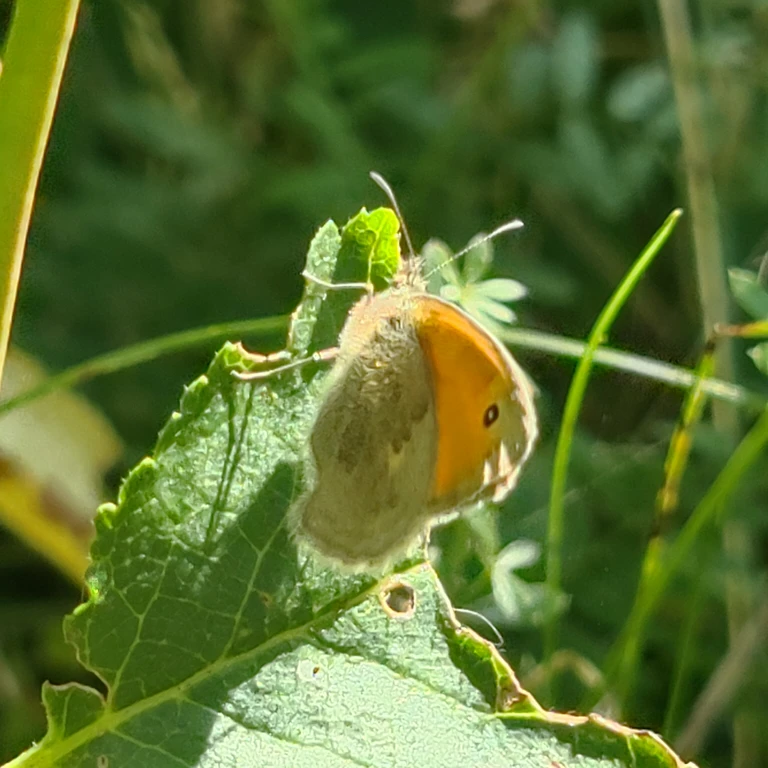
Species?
Coenonympha pamphilus
